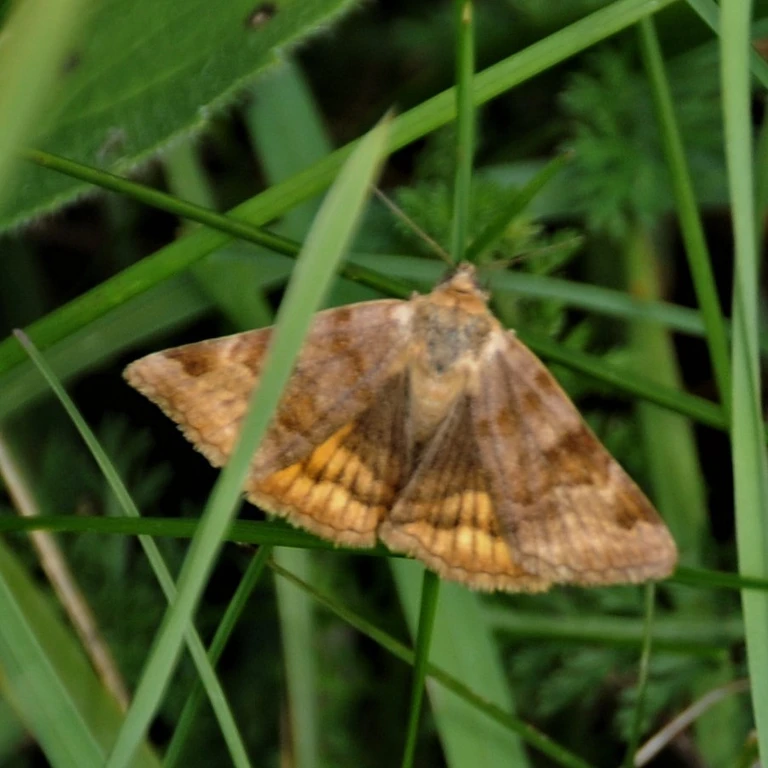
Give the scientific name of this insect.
Euclidia glyphica
